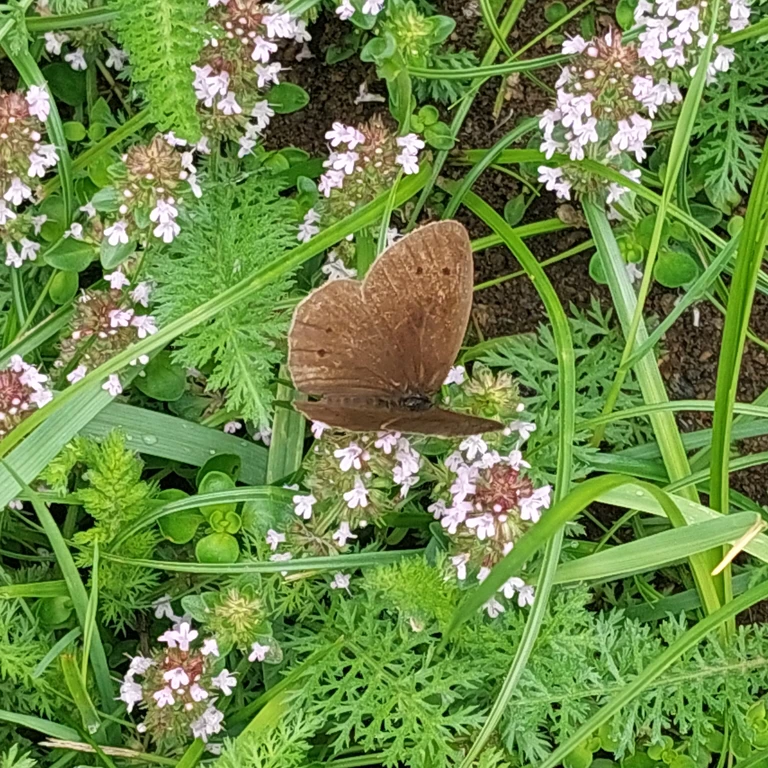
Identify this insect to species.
Aphantopus hyperantus
